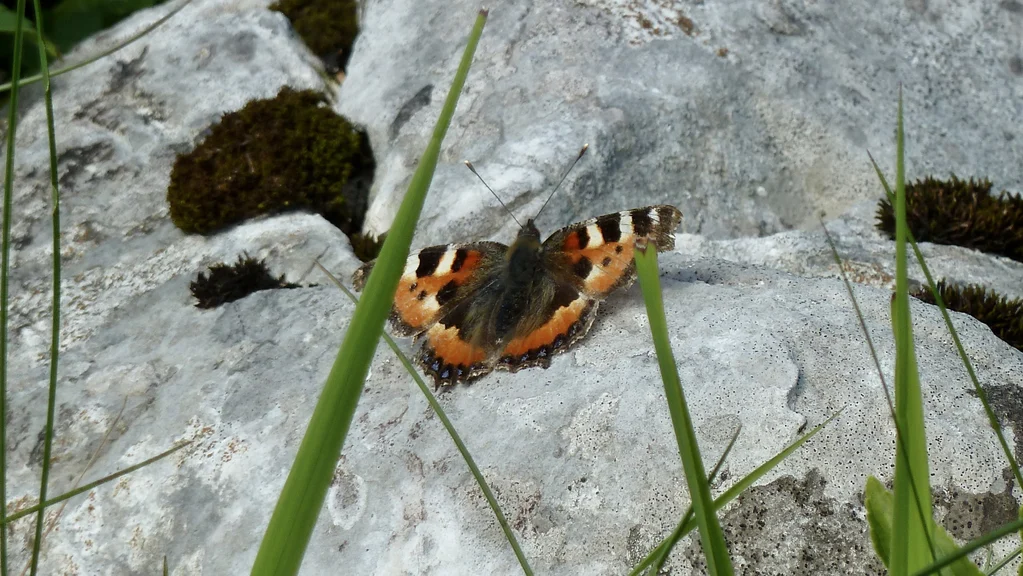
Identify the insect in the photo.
Aglais urticae
